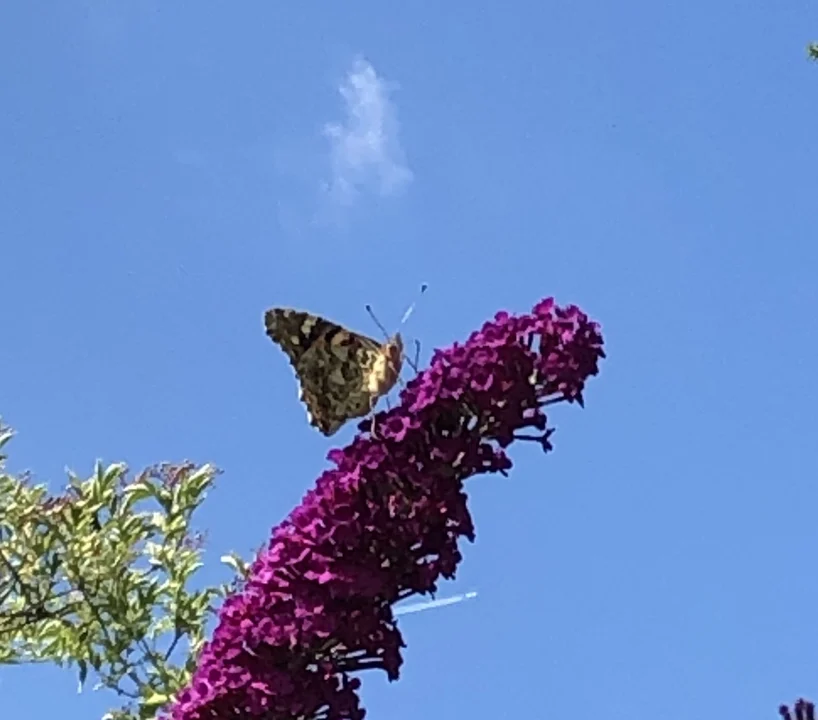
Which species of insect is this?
Vanessa cardui
